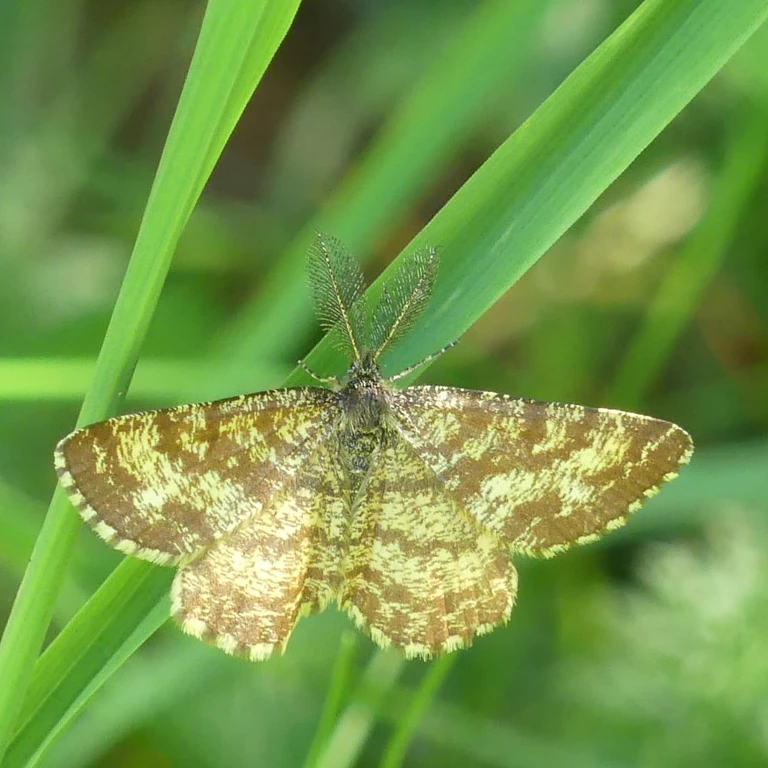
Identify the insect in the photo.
Ematurga atomaria
